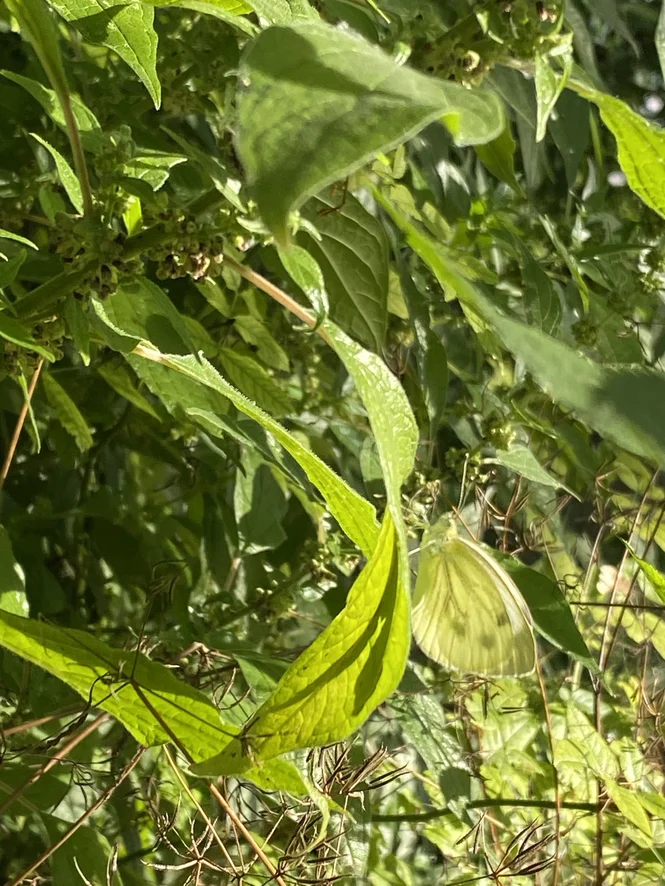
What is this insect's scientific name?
Pieris napi
